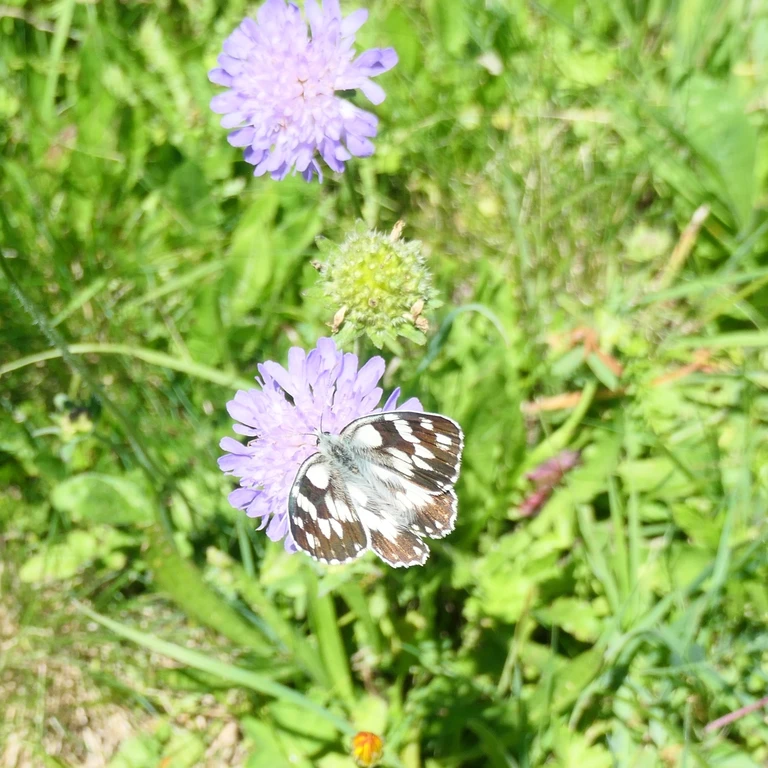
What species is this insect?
Melanargia galathea
